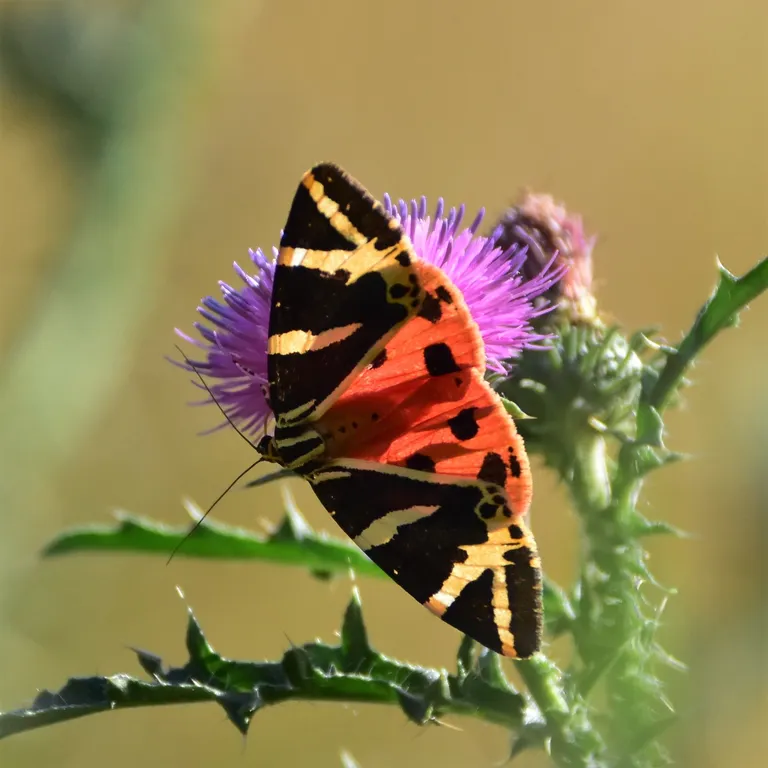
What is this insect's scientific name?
Euplagia quadripunctaria
